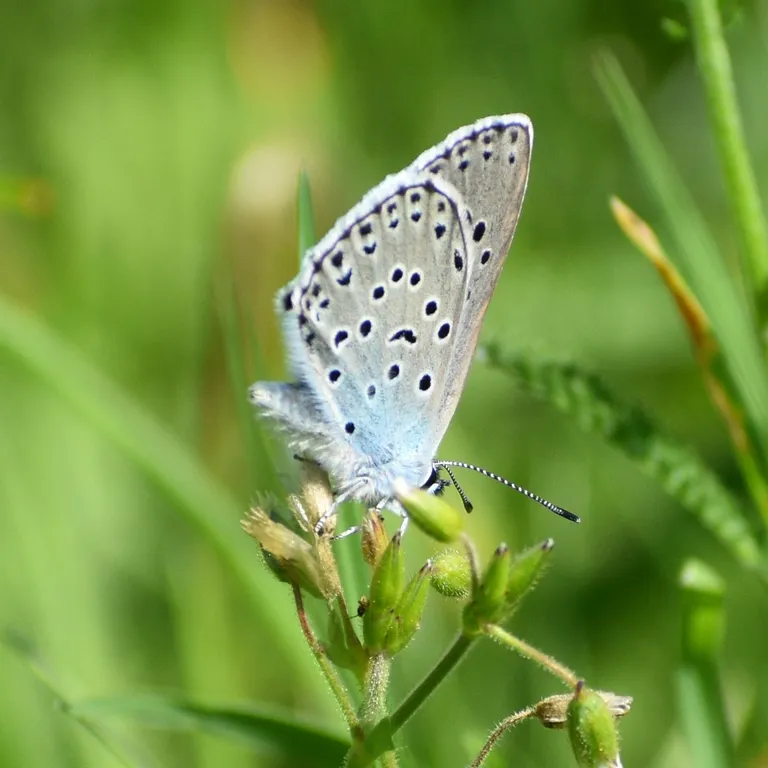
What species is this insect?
Phengaris arion (also Maculinea arion)
